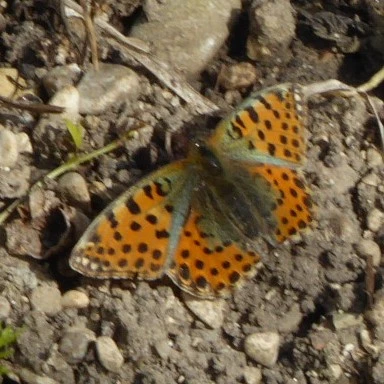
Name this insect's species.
Issoria lathonia
